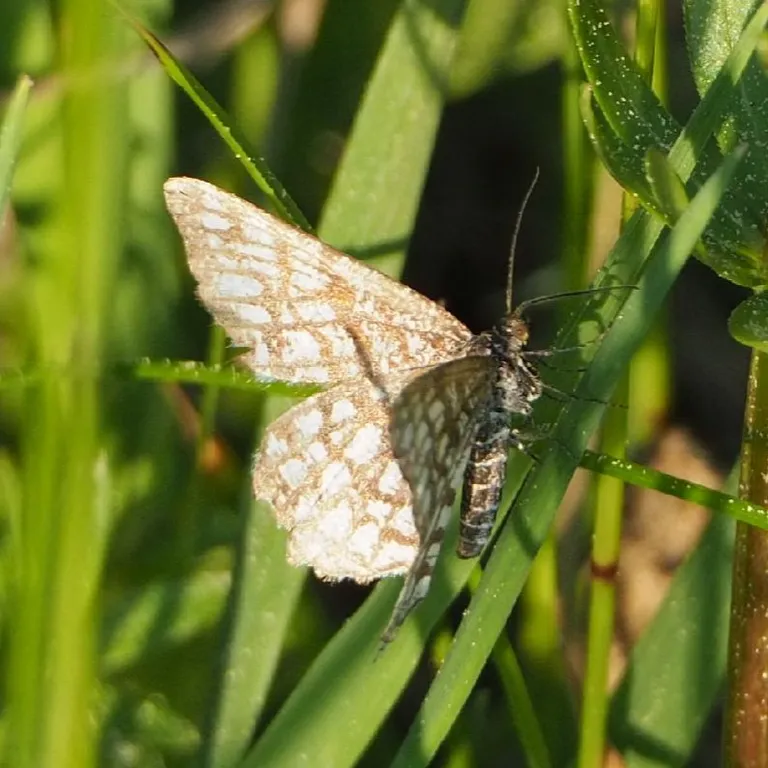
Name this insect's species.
Chiasmia clathrata
